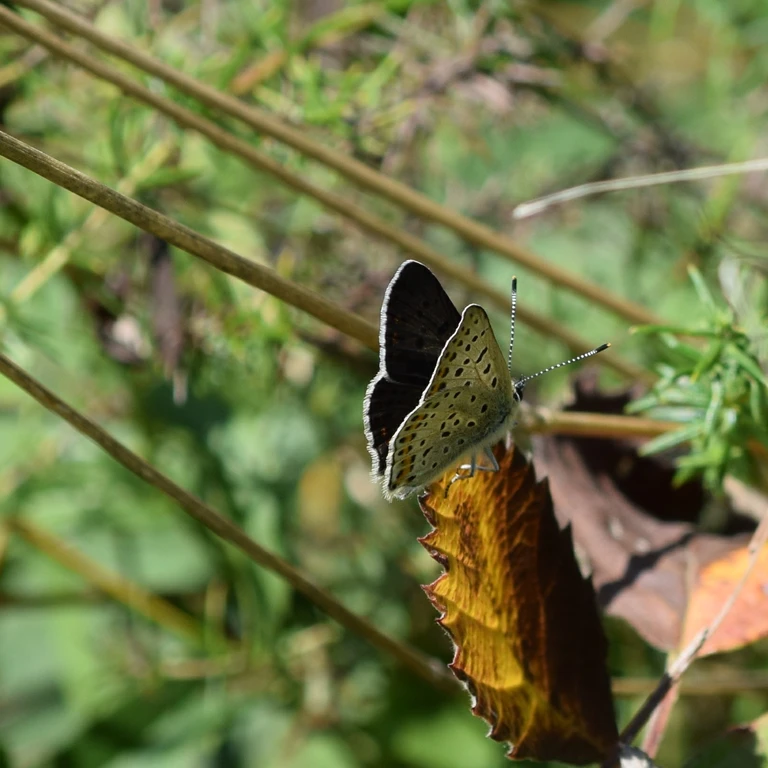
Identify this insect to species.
Lycaena tityrus (also Loweia tityrus)
